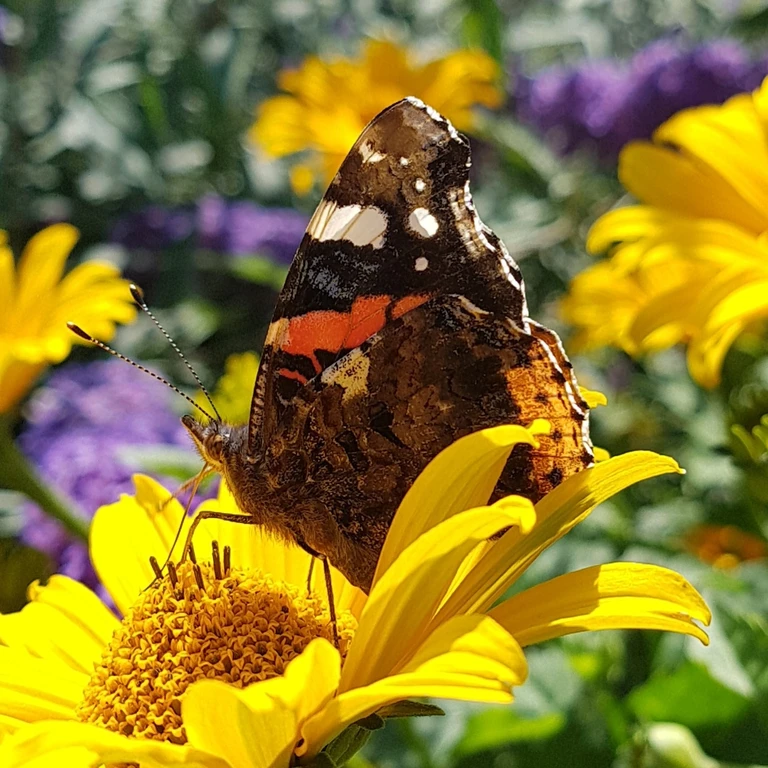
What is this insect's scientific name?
Vanessa atalanta
